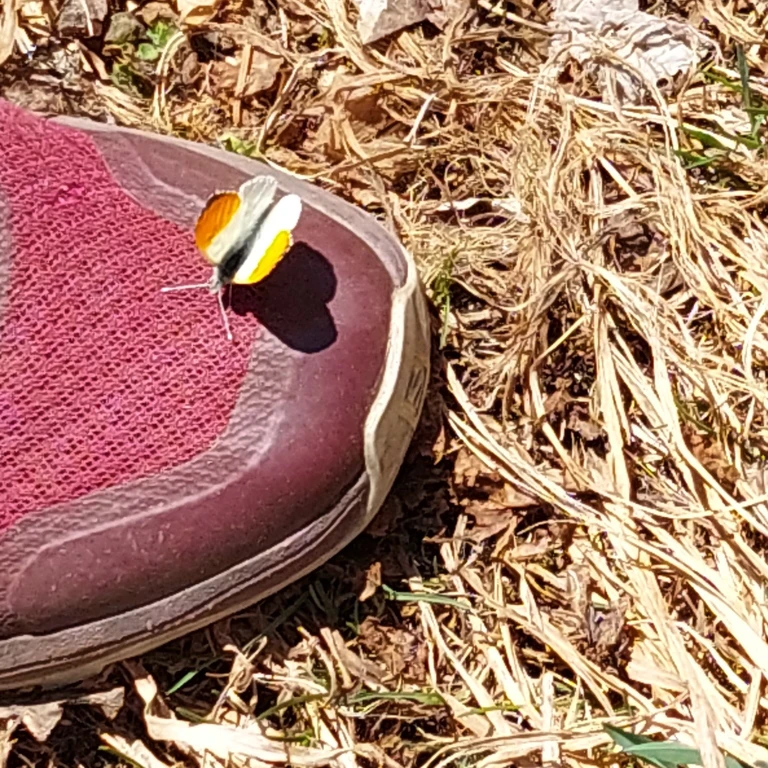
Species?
Anthocharis cardamines
